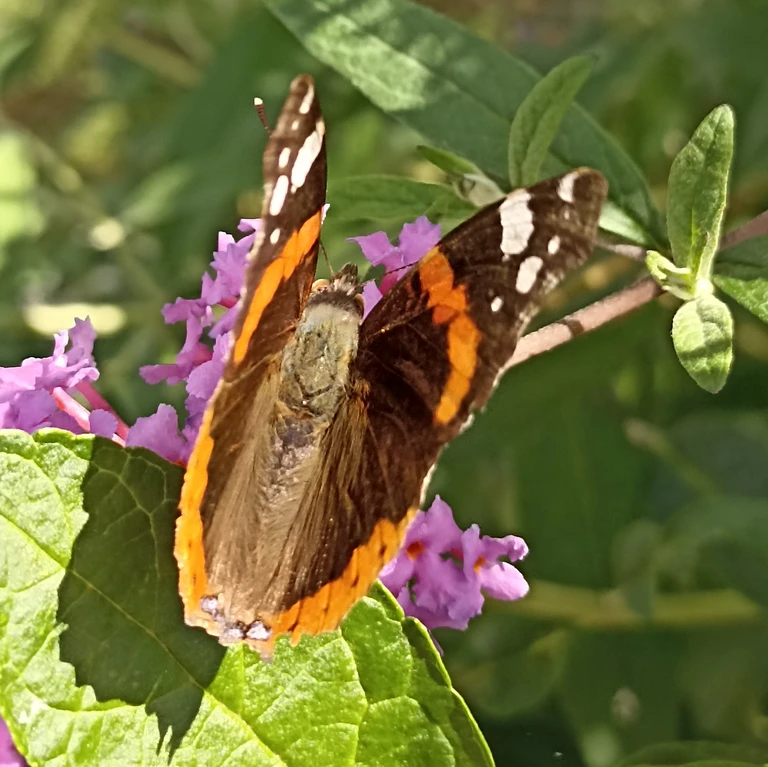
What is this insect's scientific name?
Vanessa atalanta
